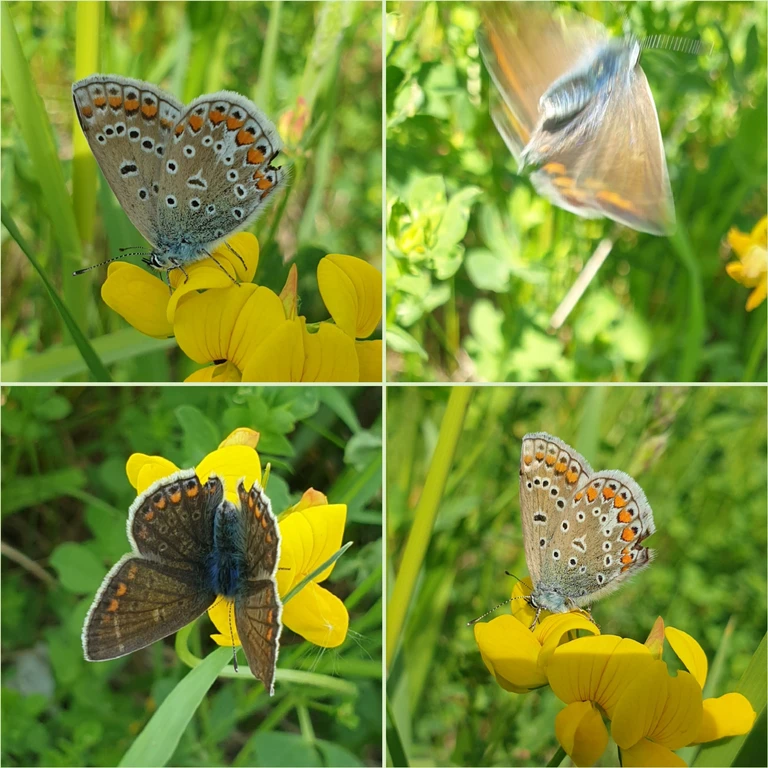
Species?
Polyommatus icarus
